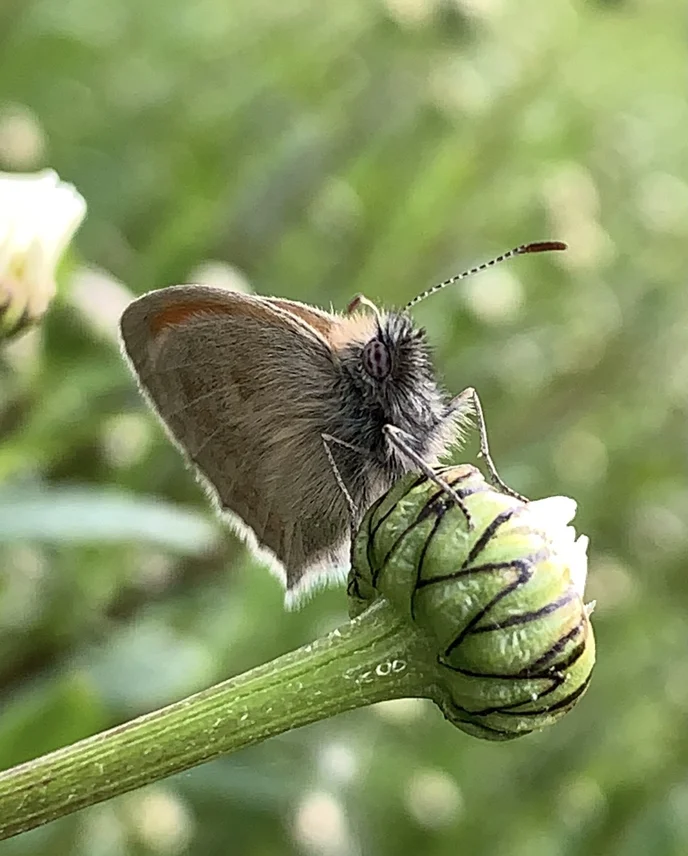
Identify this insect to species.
Coenonympha pamphilus
